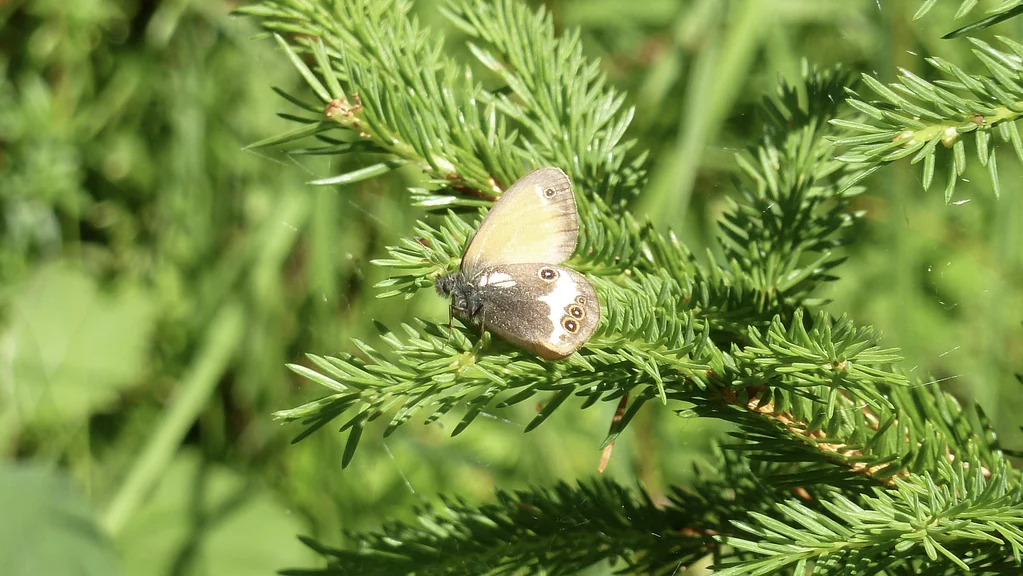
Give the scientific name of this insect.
Coenonympha arcania
